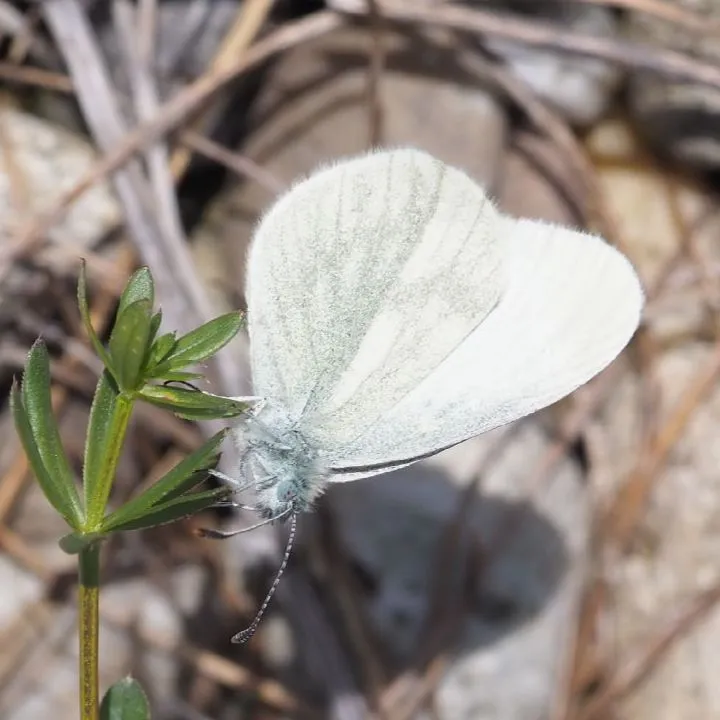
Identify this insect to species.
Leptidea sinapis/juvernica
